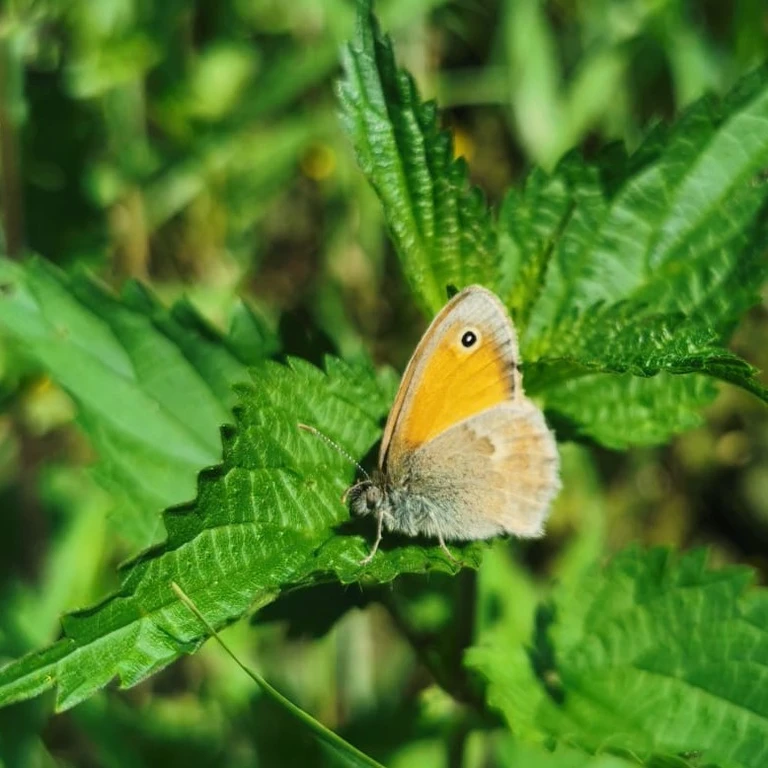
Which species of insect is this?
Coenonympha pamphilus
